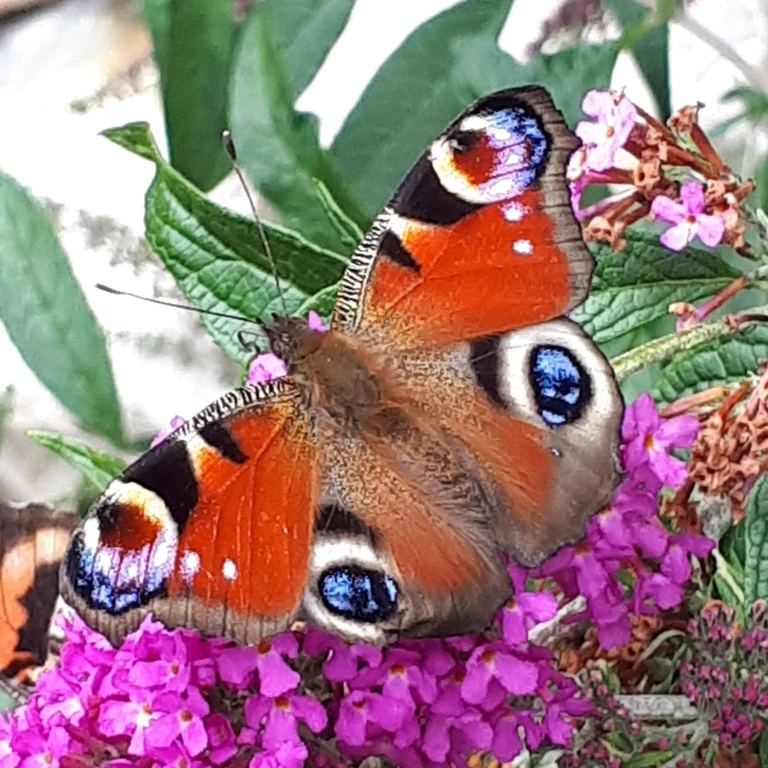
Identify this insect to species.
Aglais io
